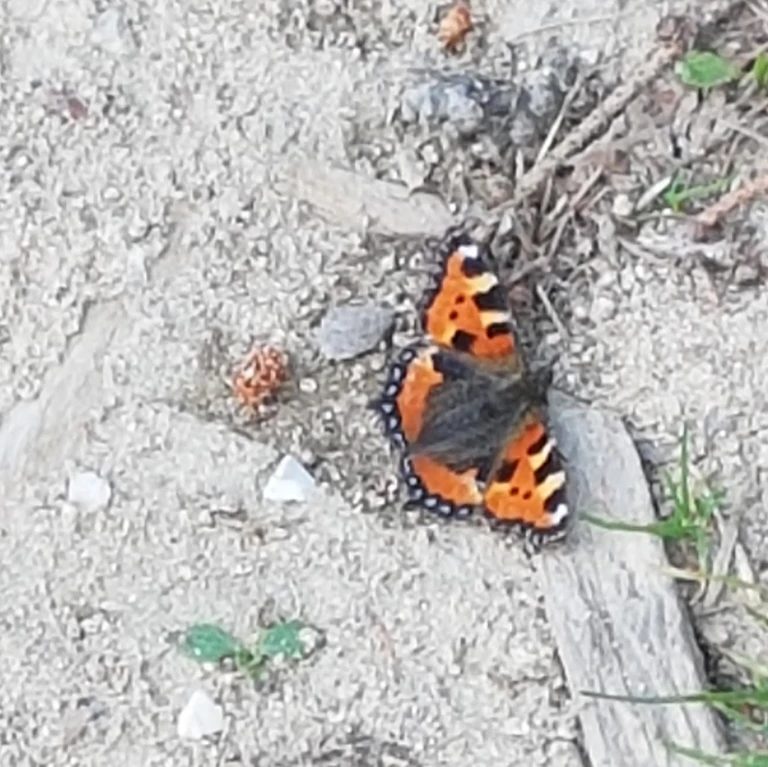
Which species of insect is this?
Aglais urticae
